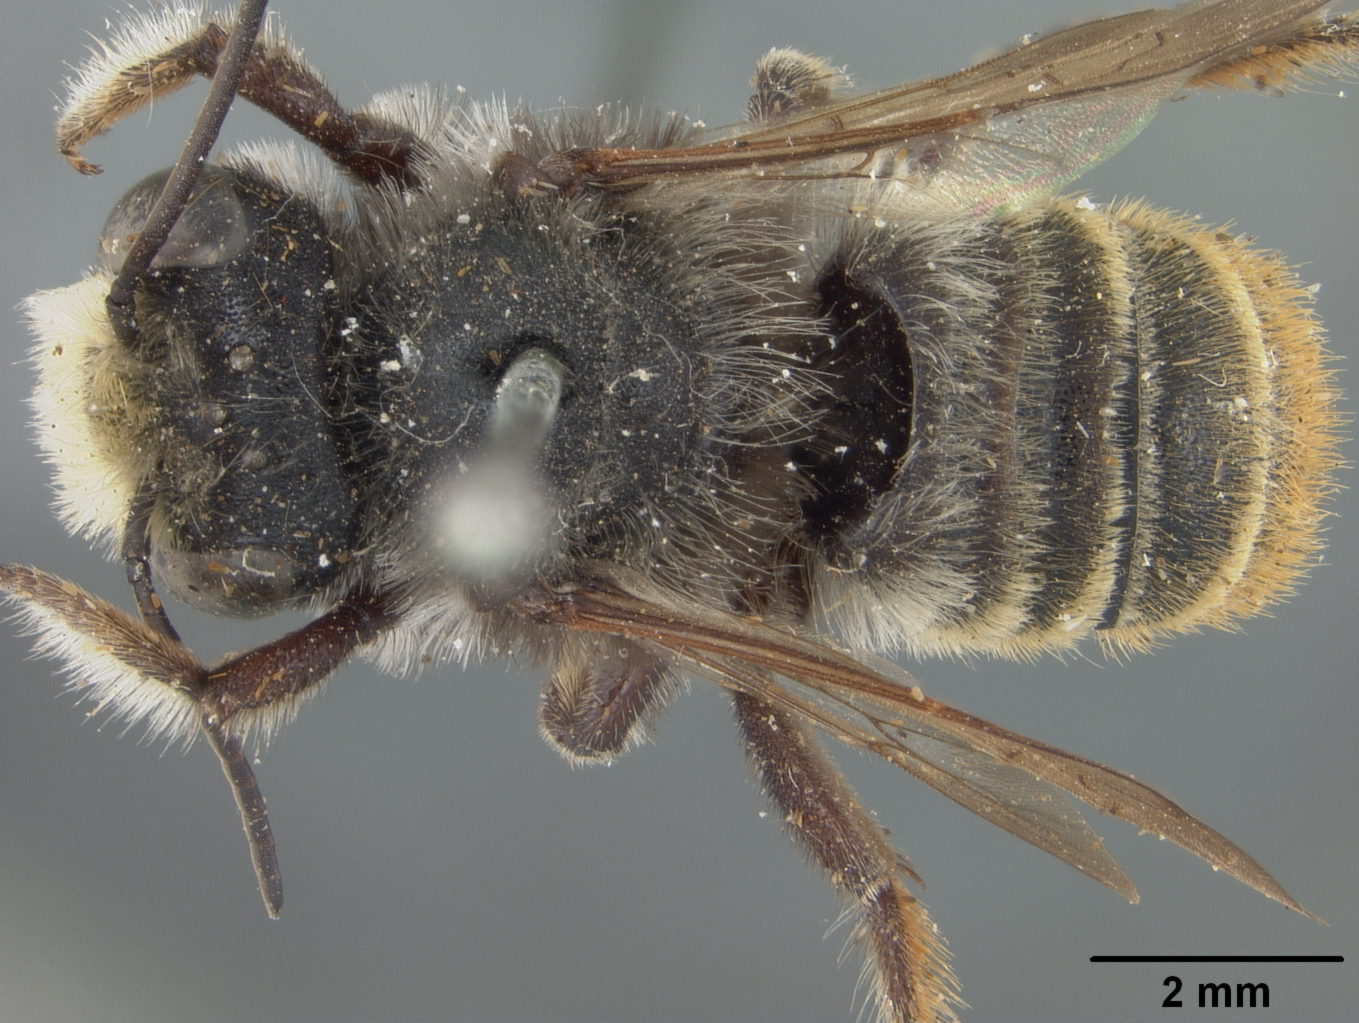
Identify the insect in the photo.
Megachile bruneriella
